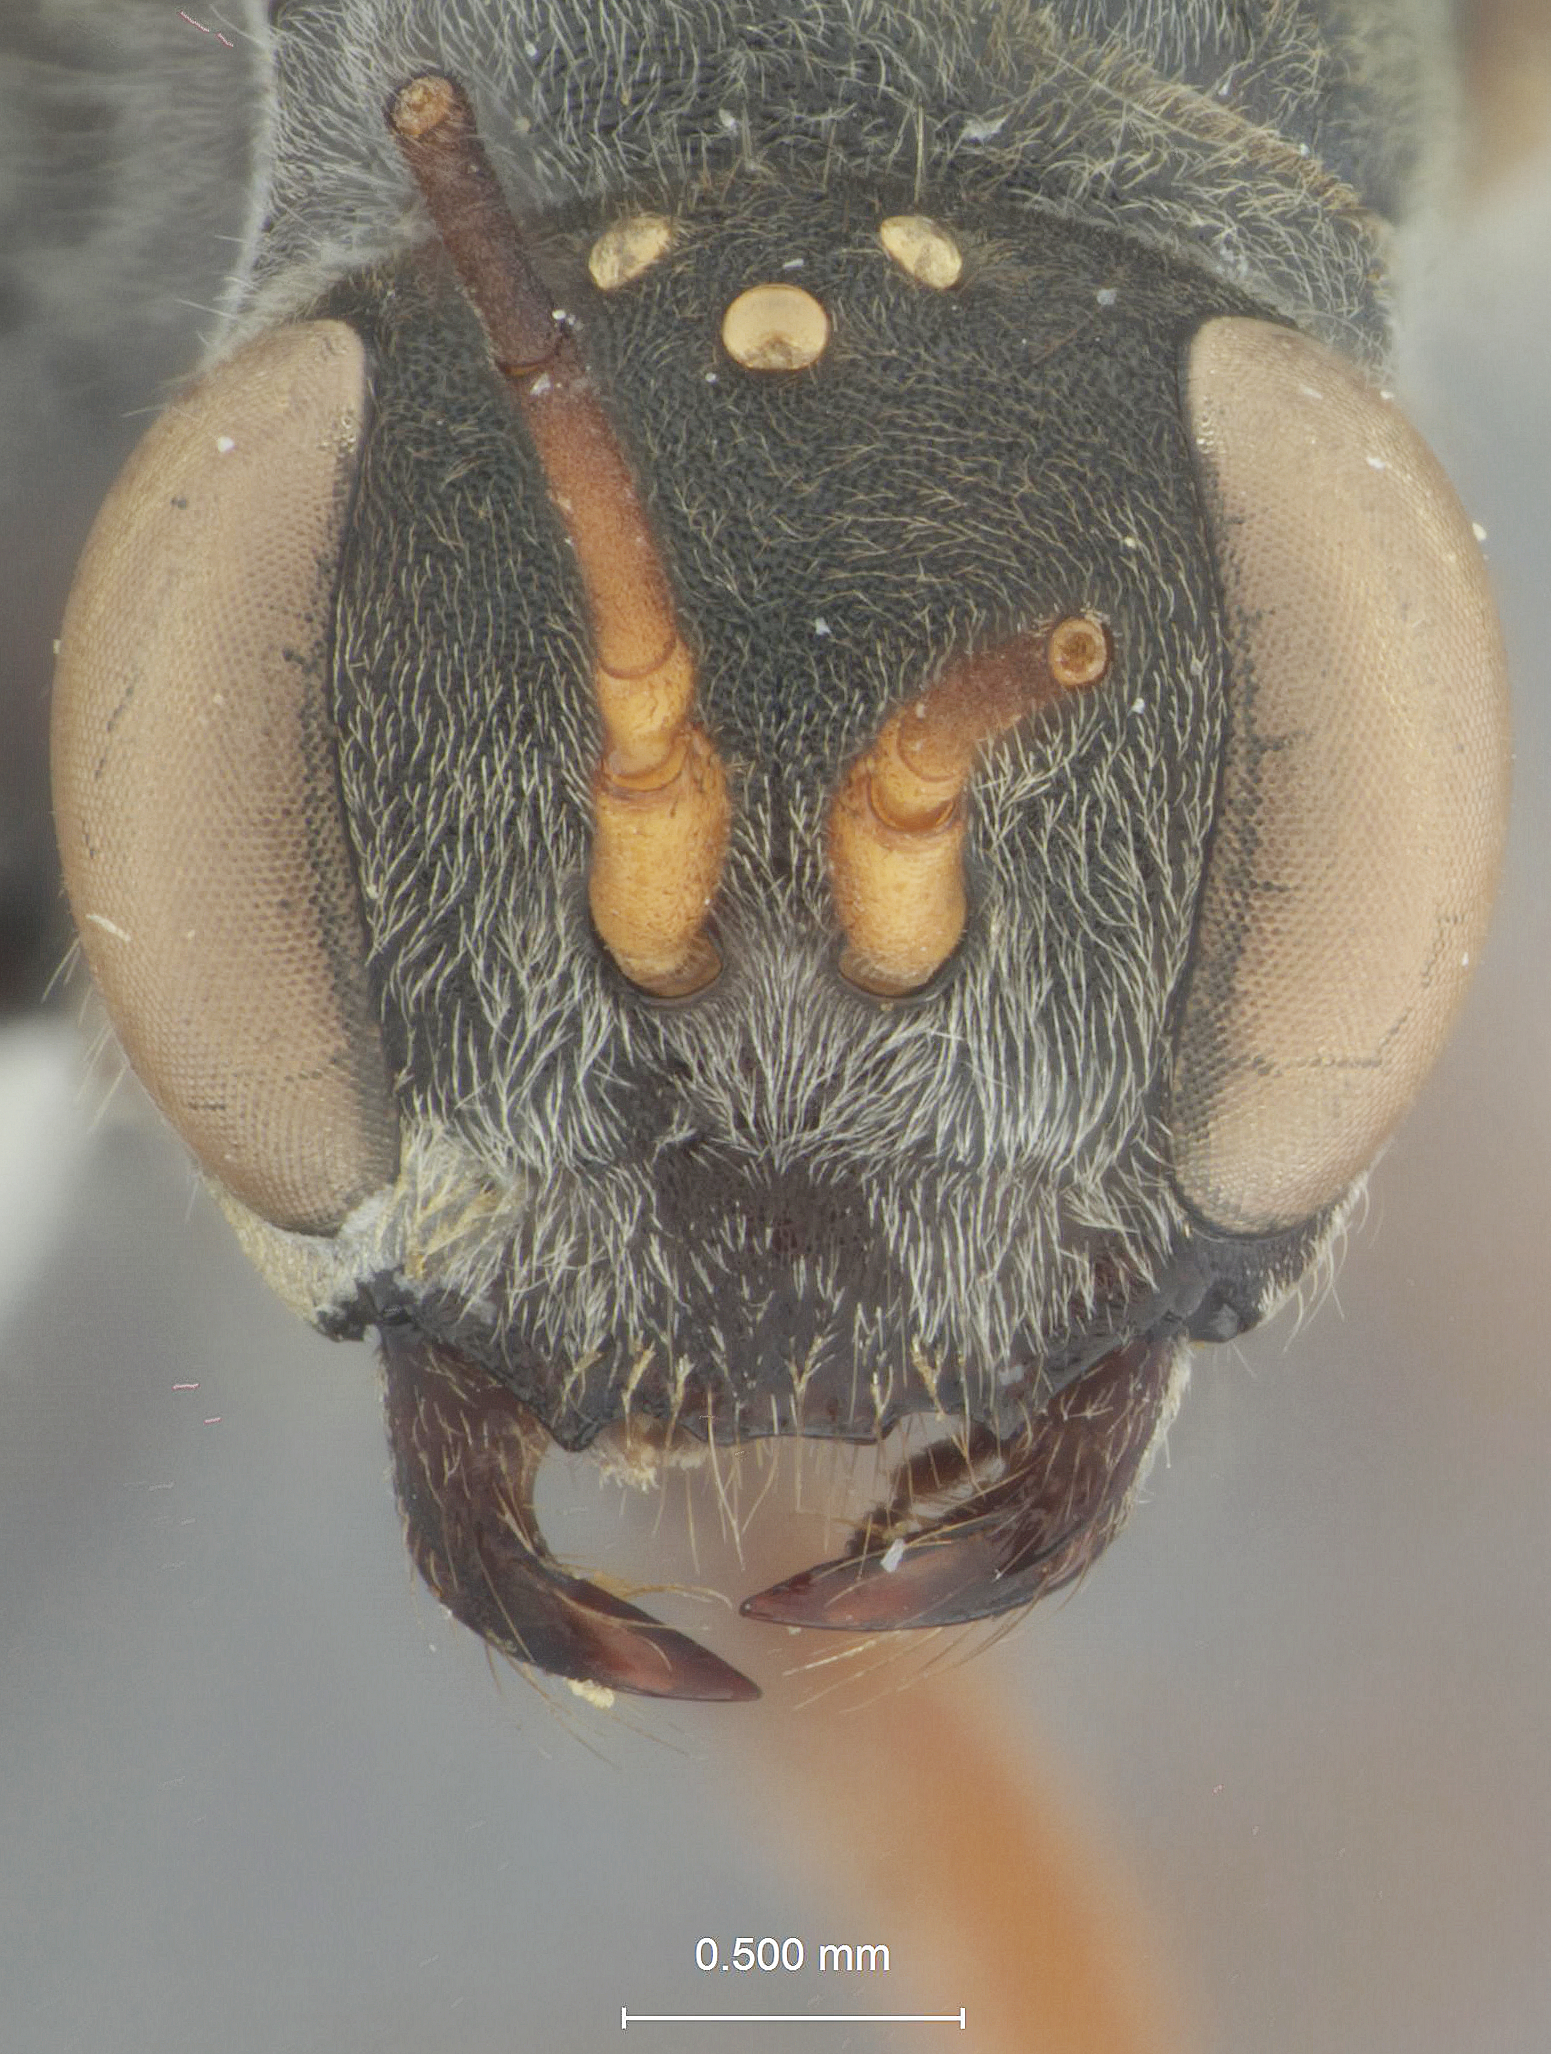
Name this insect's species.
Meragenia quadridentata
